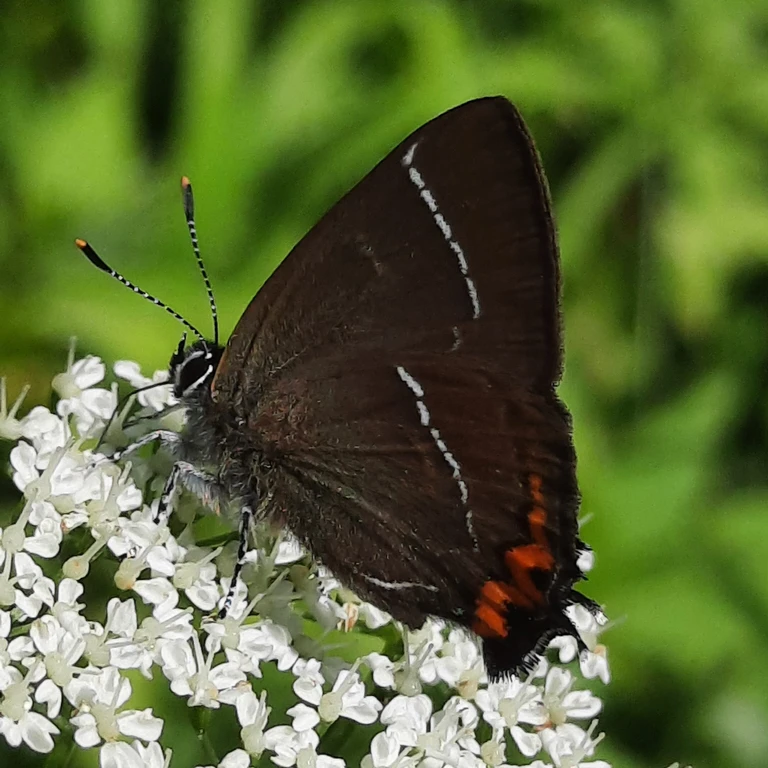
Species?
Satyrium w-album
